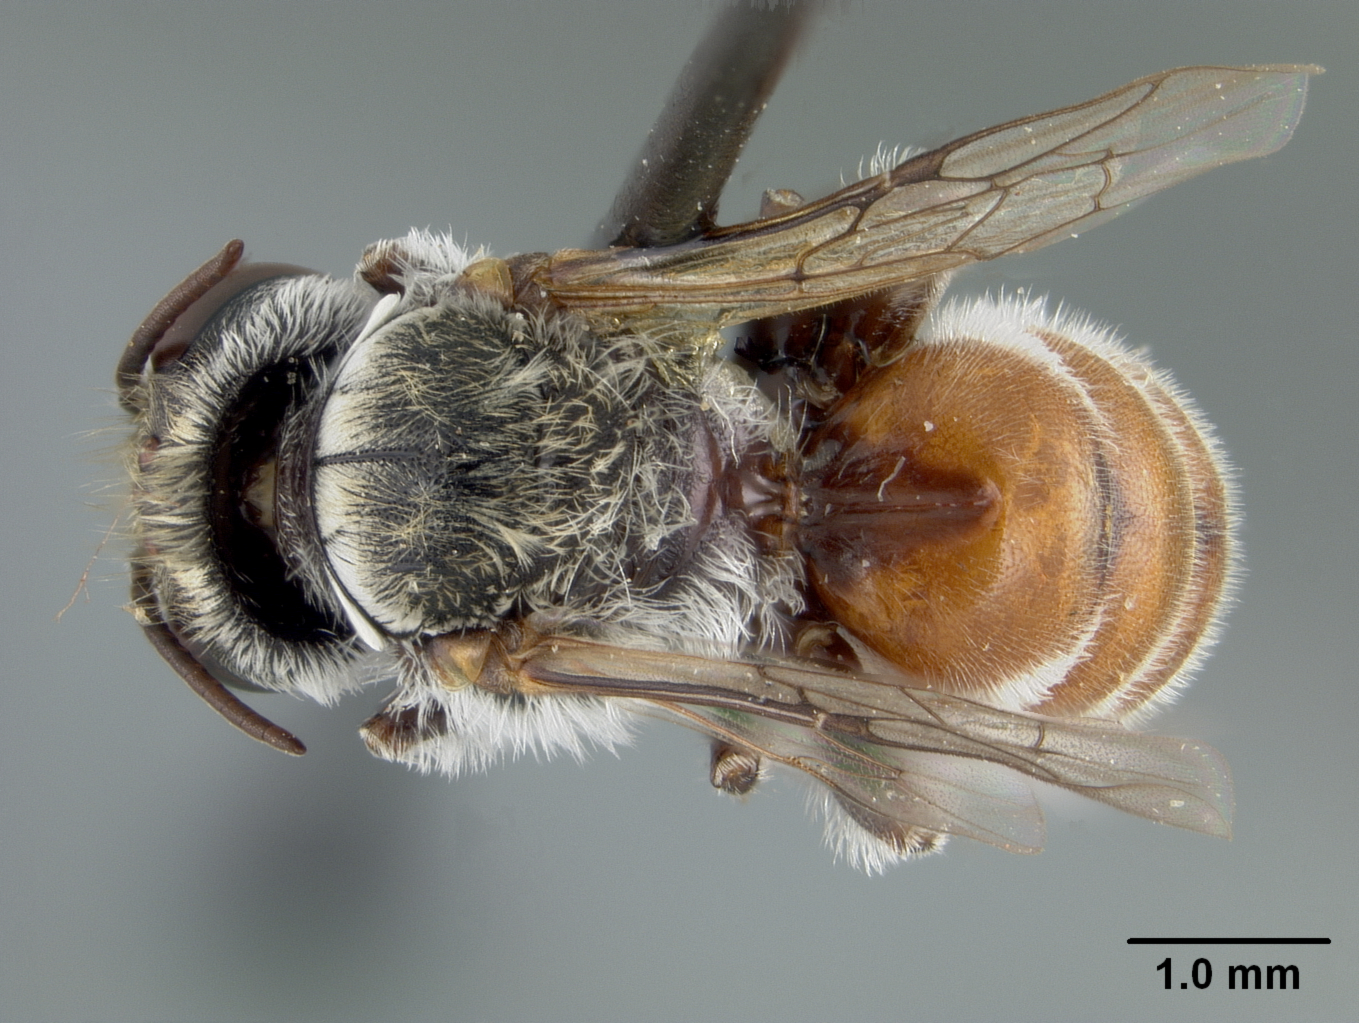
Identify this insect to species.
Proteriades shoshone
